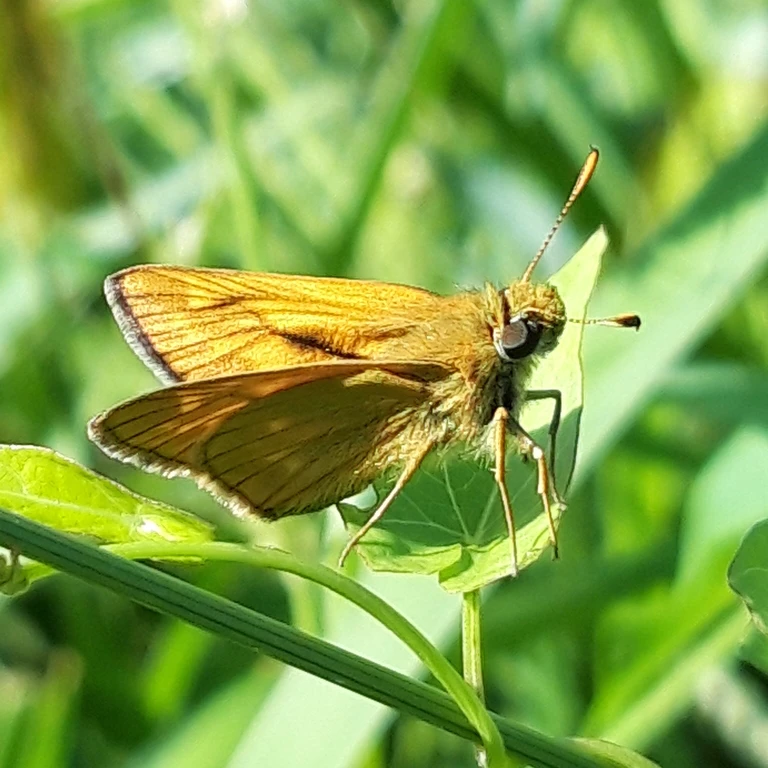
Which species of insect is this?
Ochlodes sylvanus (also Ochlodes venata)
